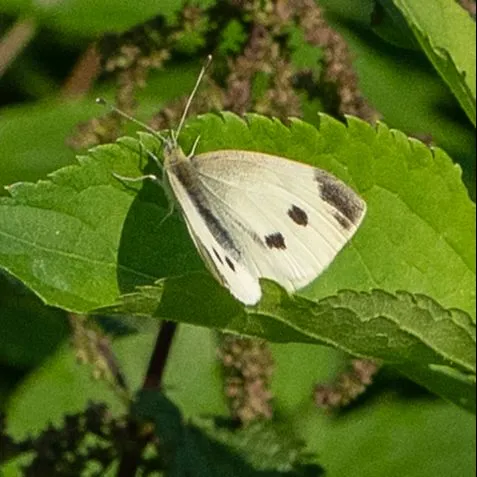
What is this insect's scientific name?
Pieris rapae
